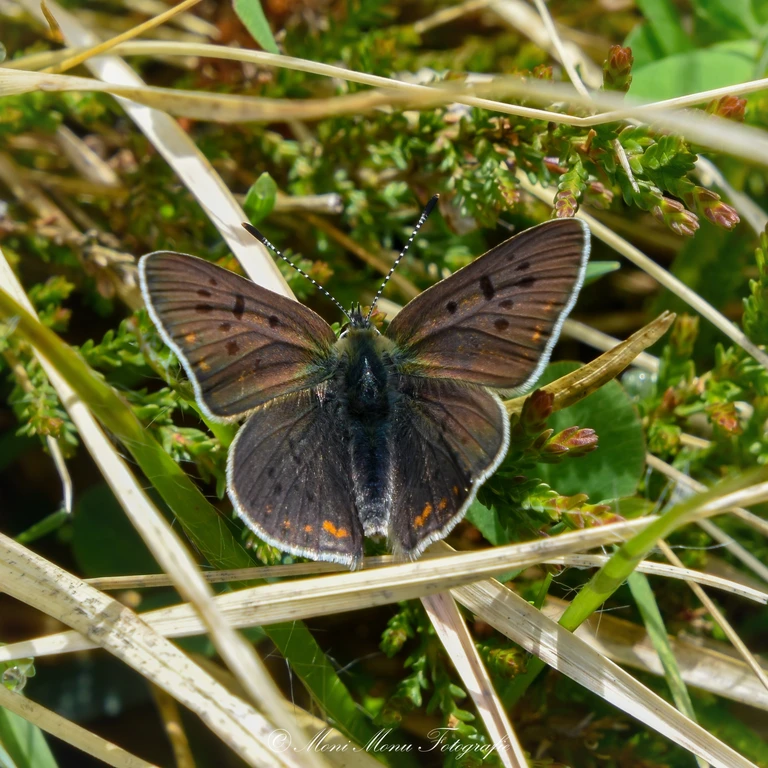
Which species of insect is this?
Lycaena tityrus (also Loweia tityrus)
